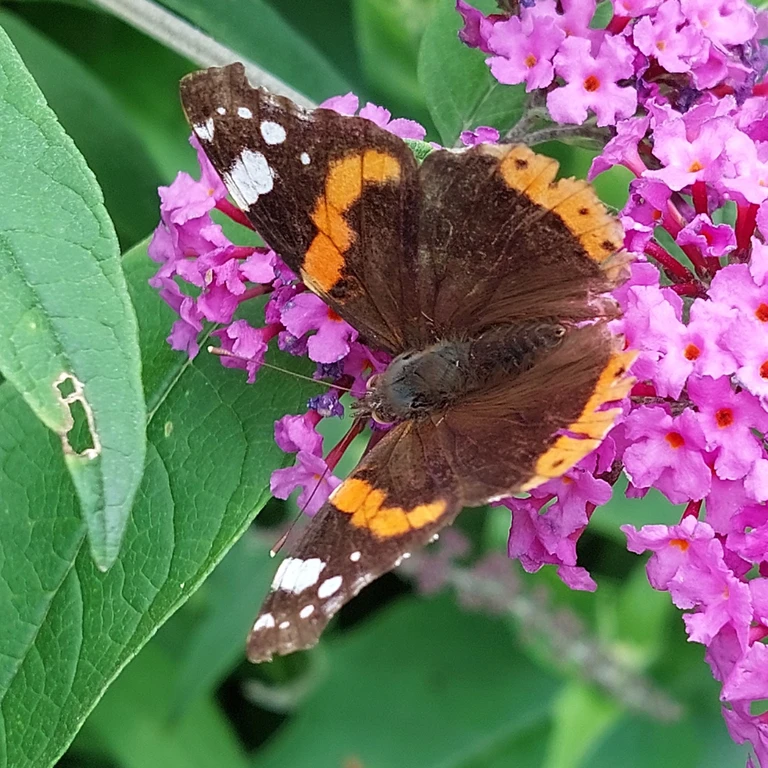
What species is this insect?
Vanessa atalanta
